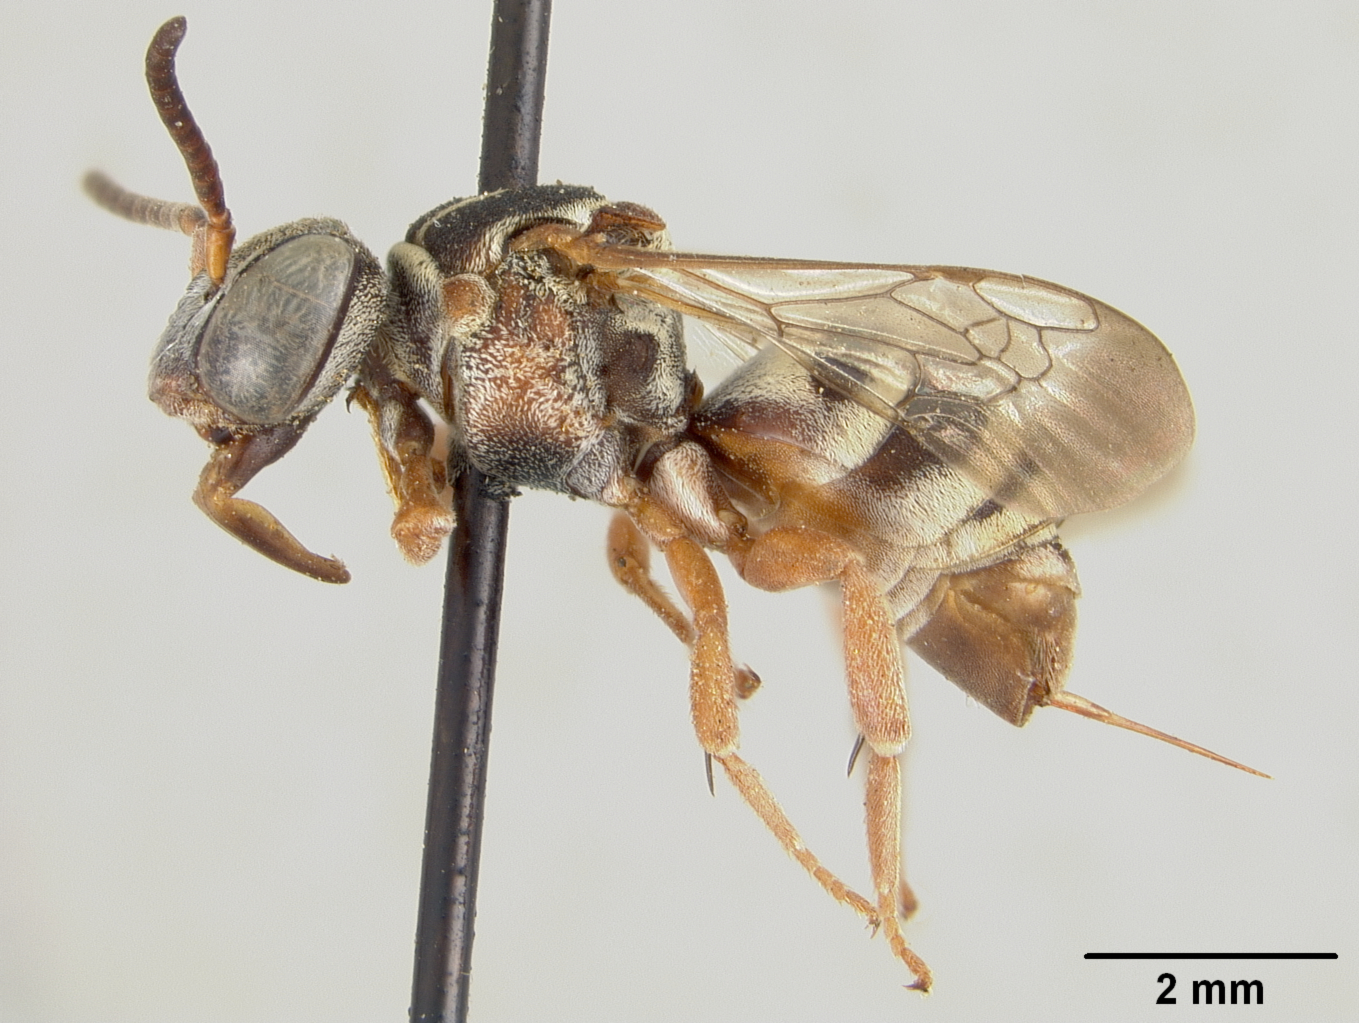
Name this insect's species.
Epeolus ainsliei
